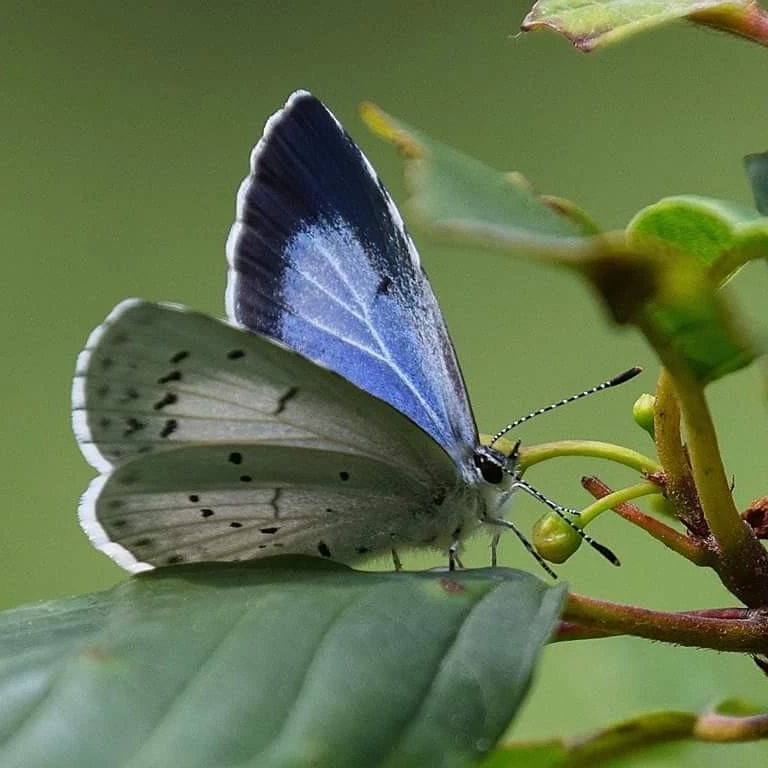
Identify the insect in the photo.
Celastrina argiolus
